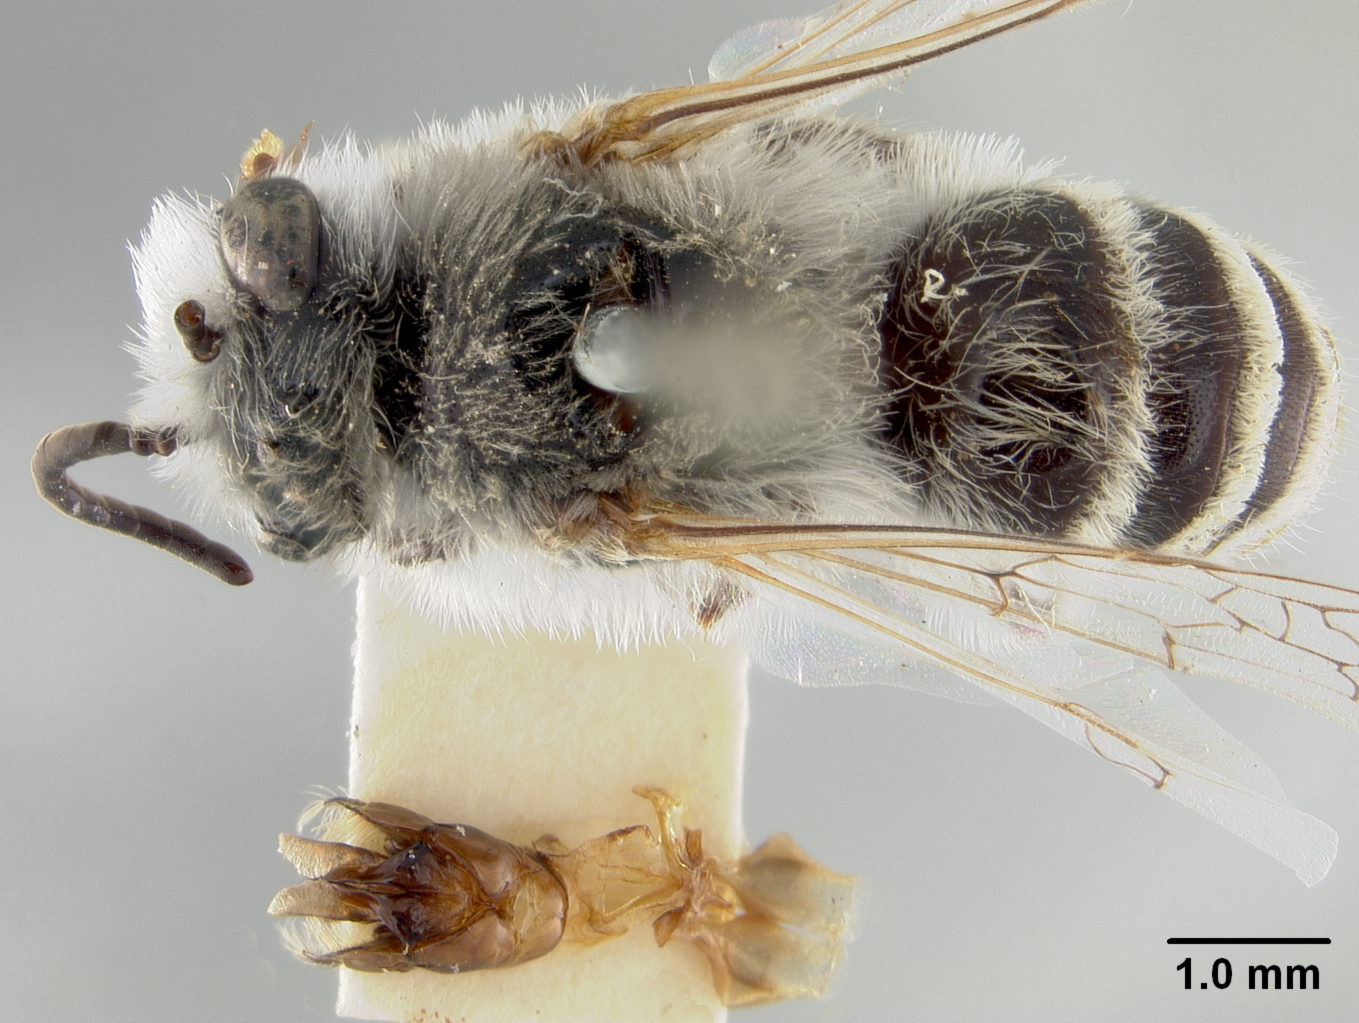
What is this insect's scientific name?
Colletes louisae
